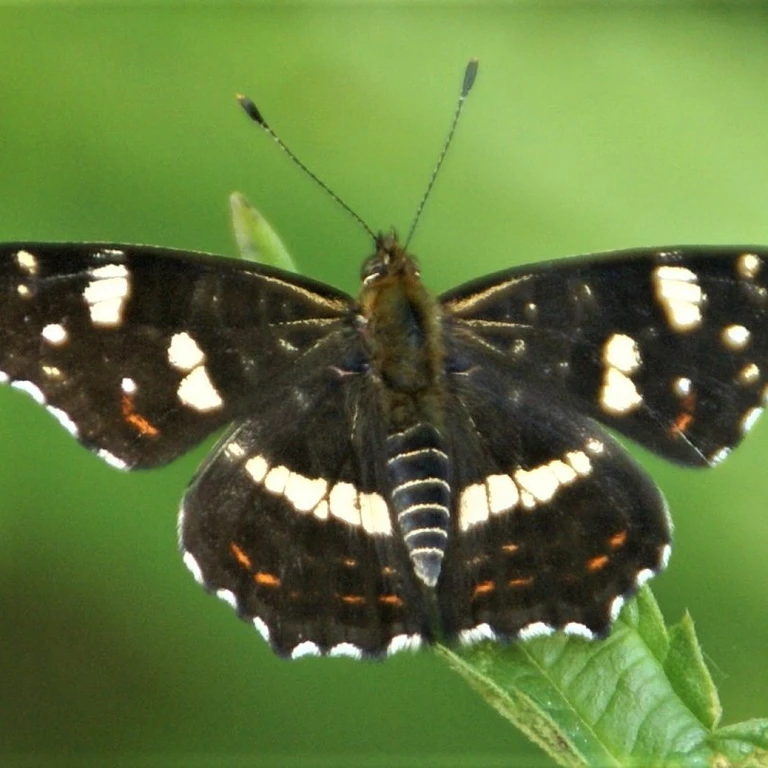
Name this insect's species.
Araschnia levana
